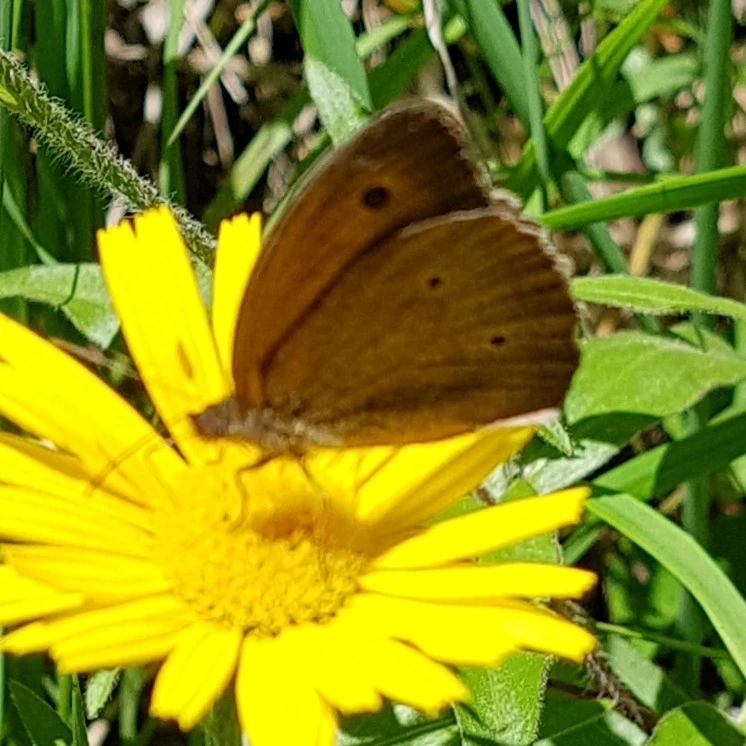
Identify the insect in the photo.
Maniola jurtina
